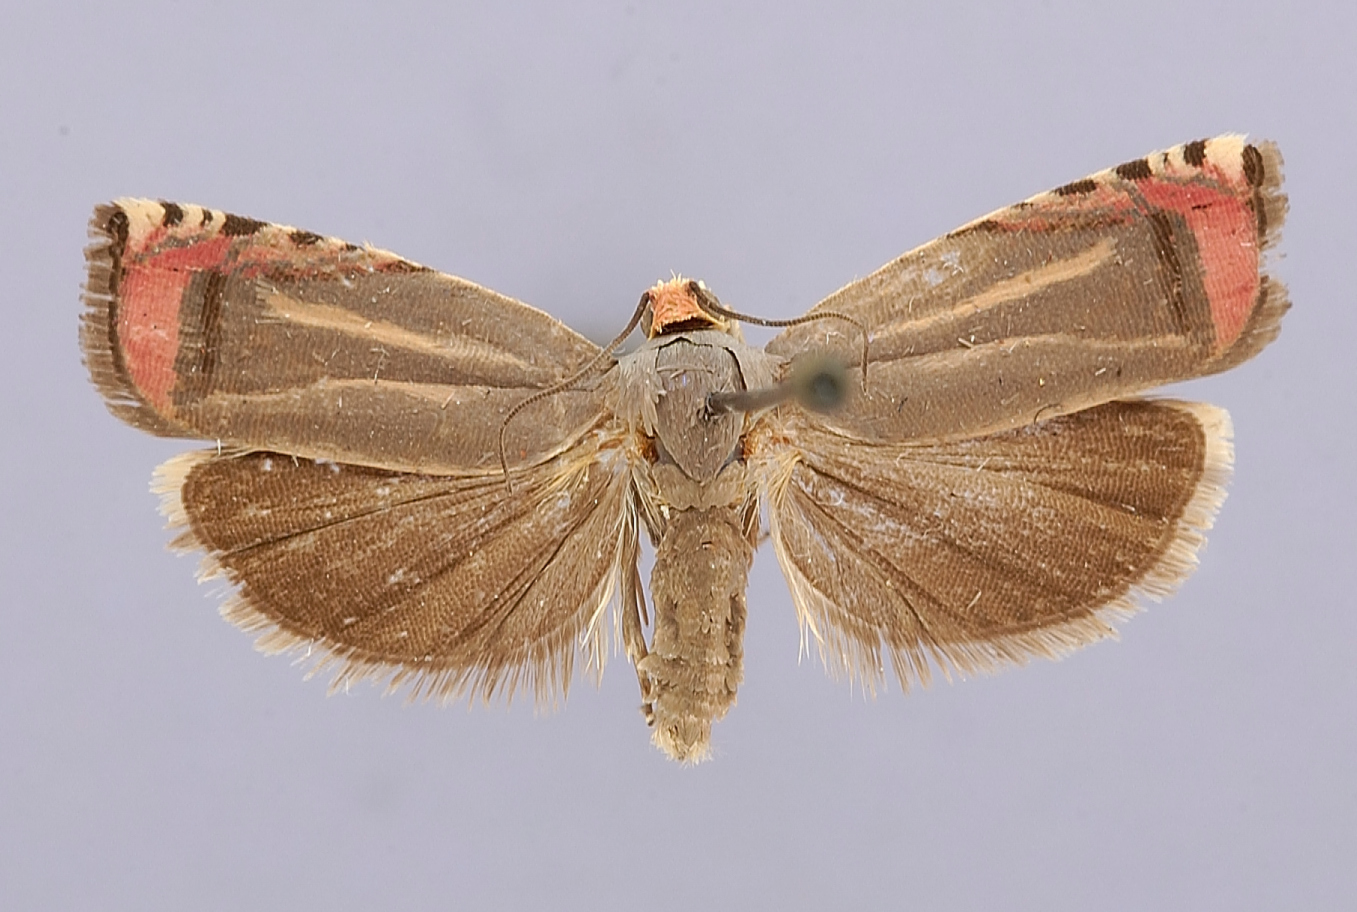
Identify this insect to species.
Carpocapsa ninana (also Grapholitha ninana)
